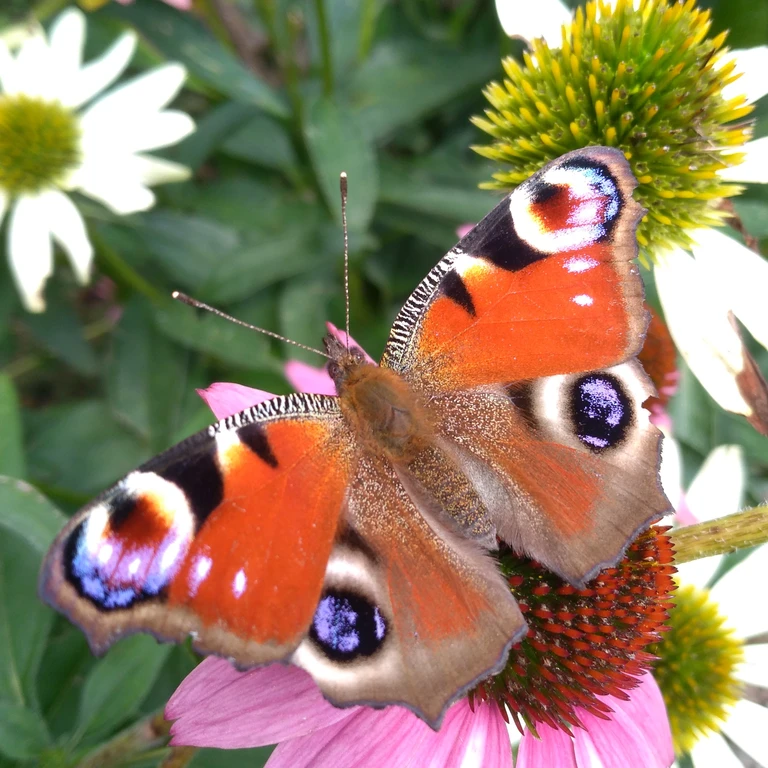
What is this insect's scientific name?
Aglais io
